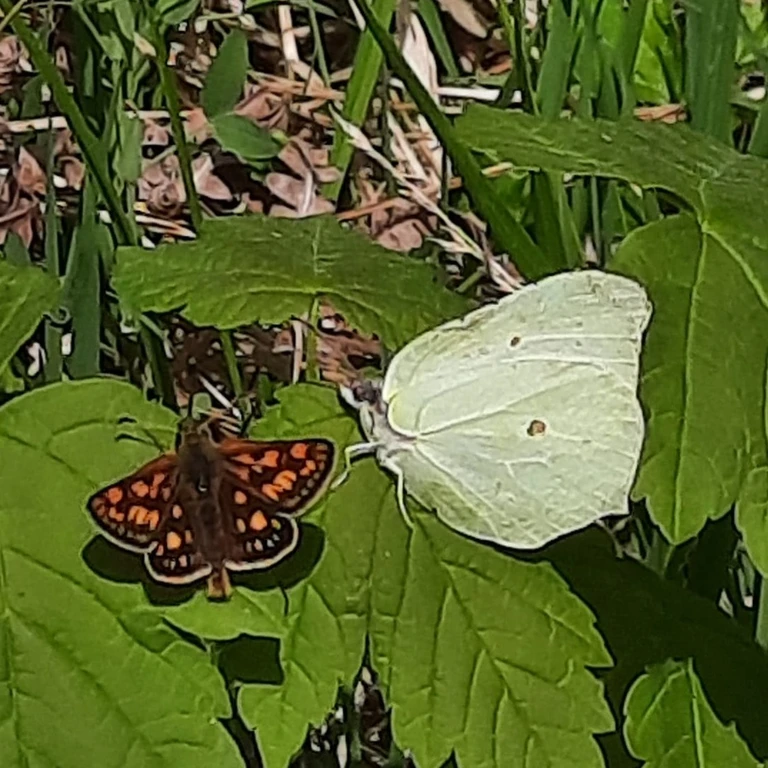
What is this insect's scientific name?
Gonepteryx rhamni
